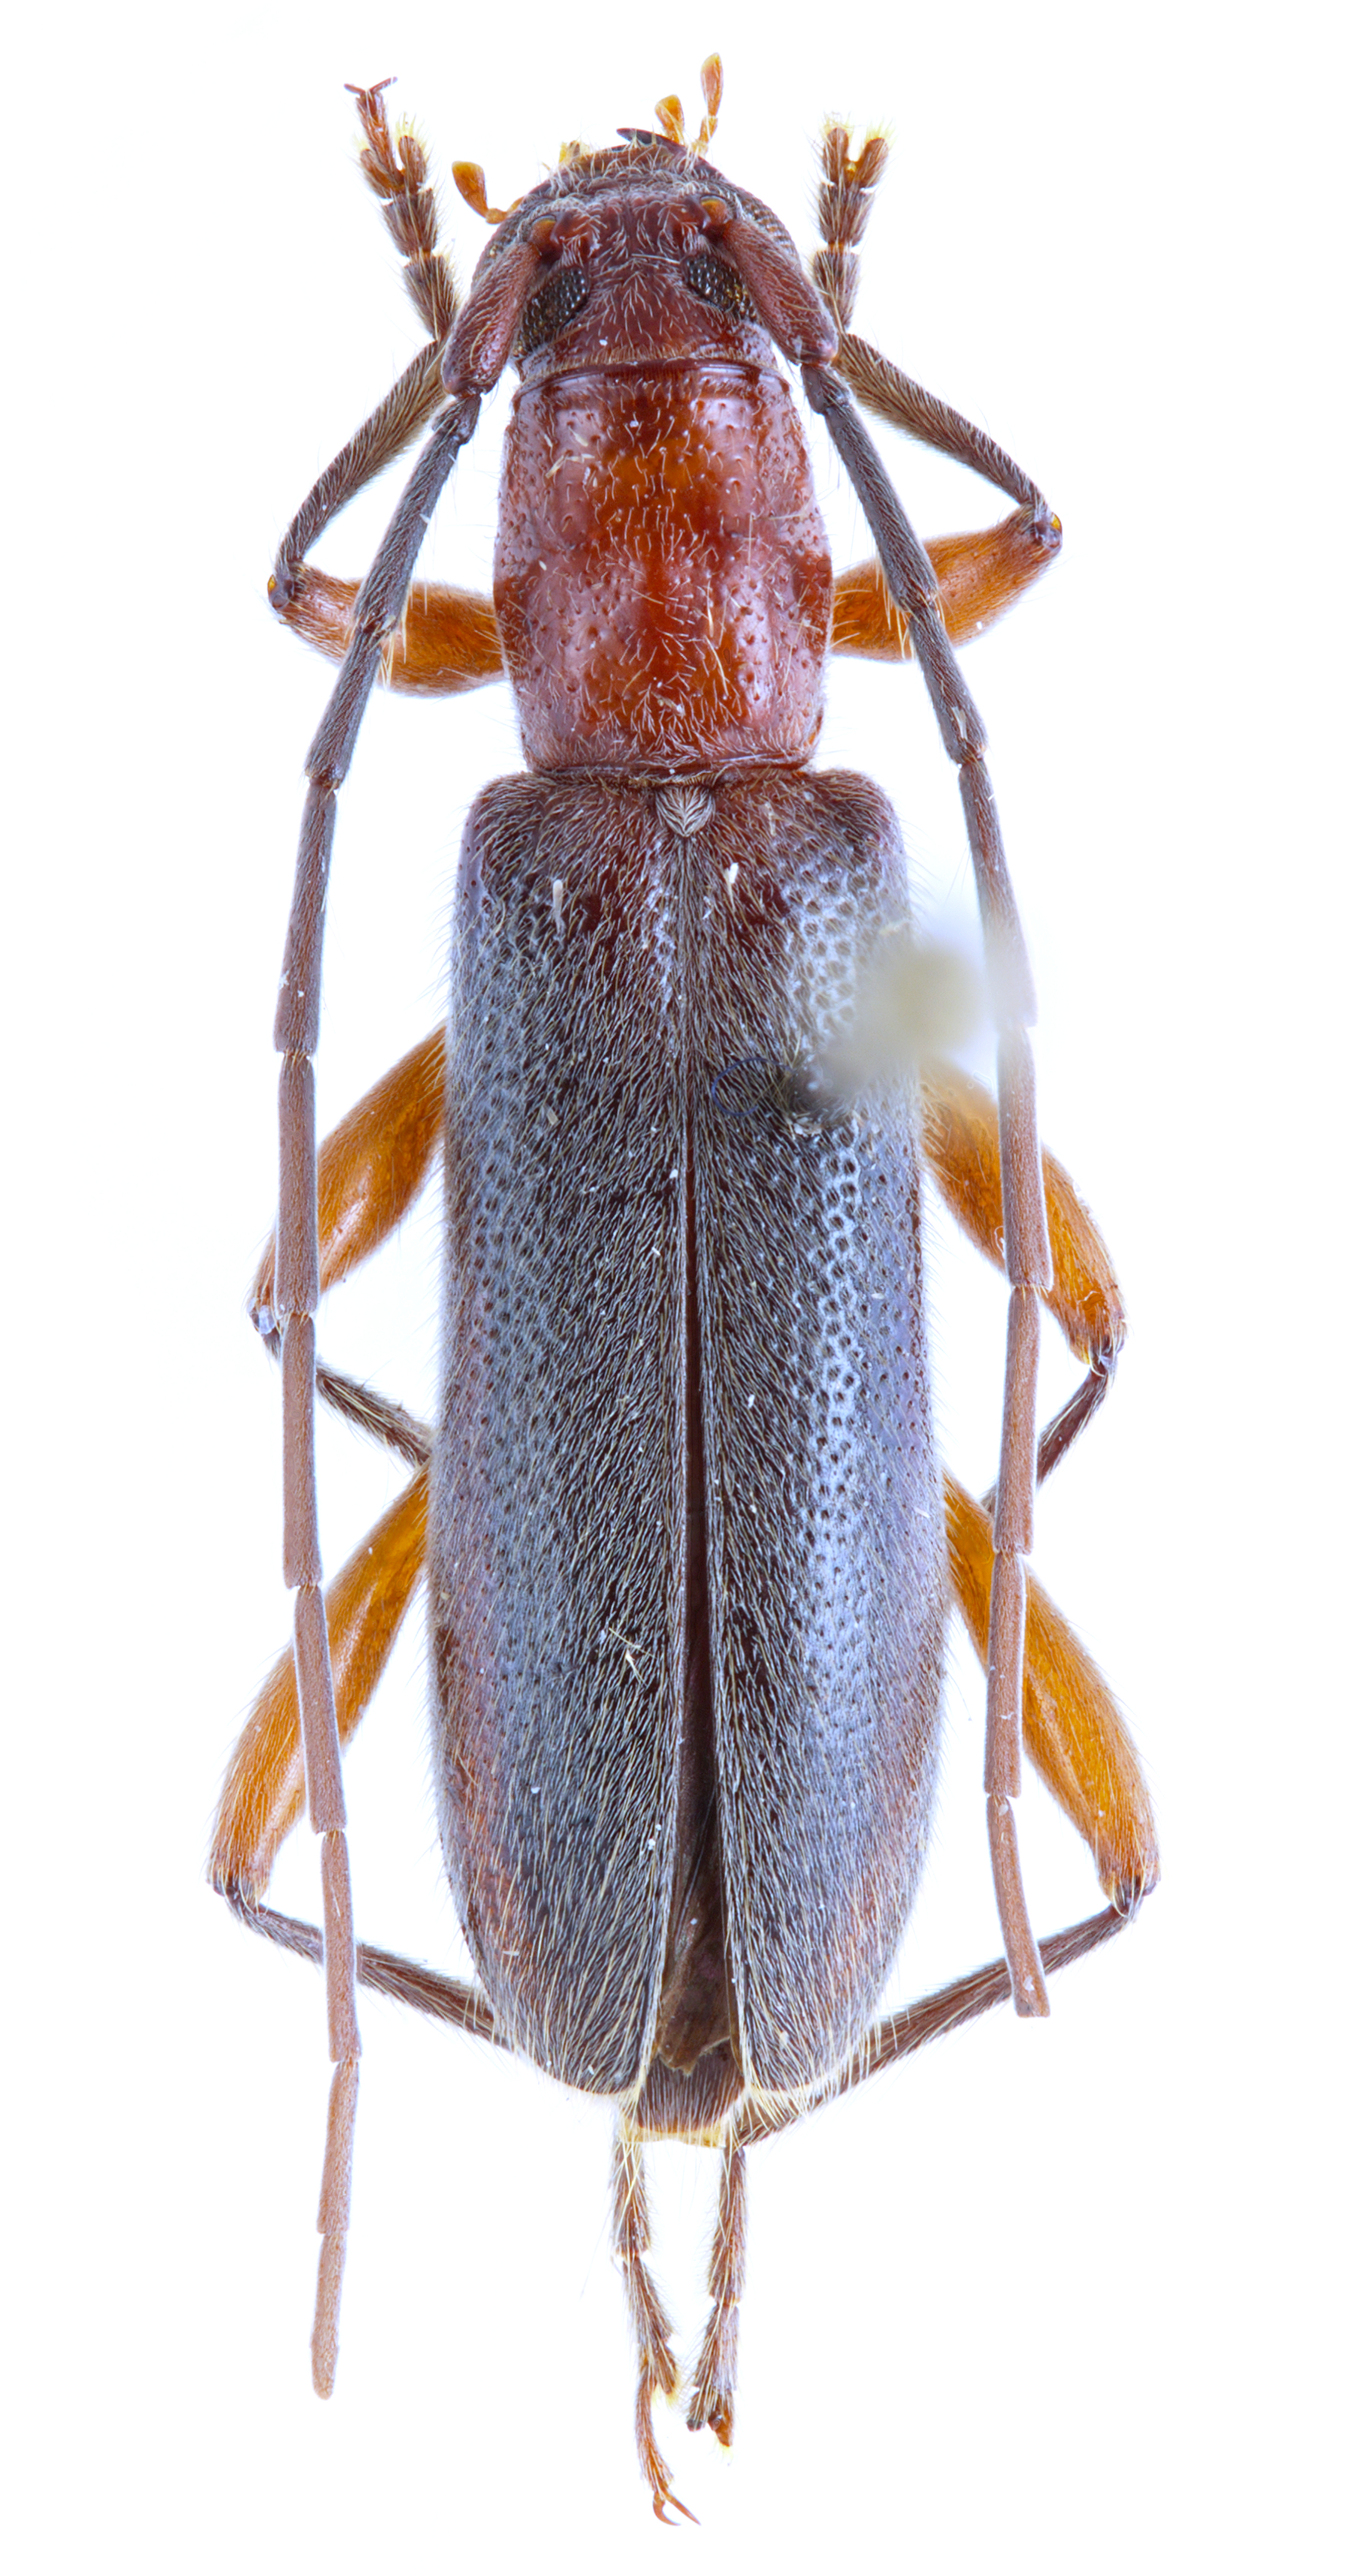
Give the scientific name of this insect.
Xeranoplium puncticolle
